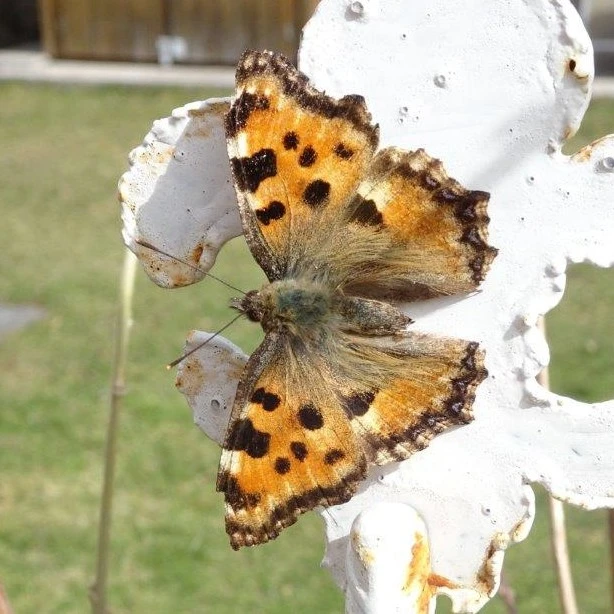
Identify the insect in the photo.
Nymphalis polychloros
